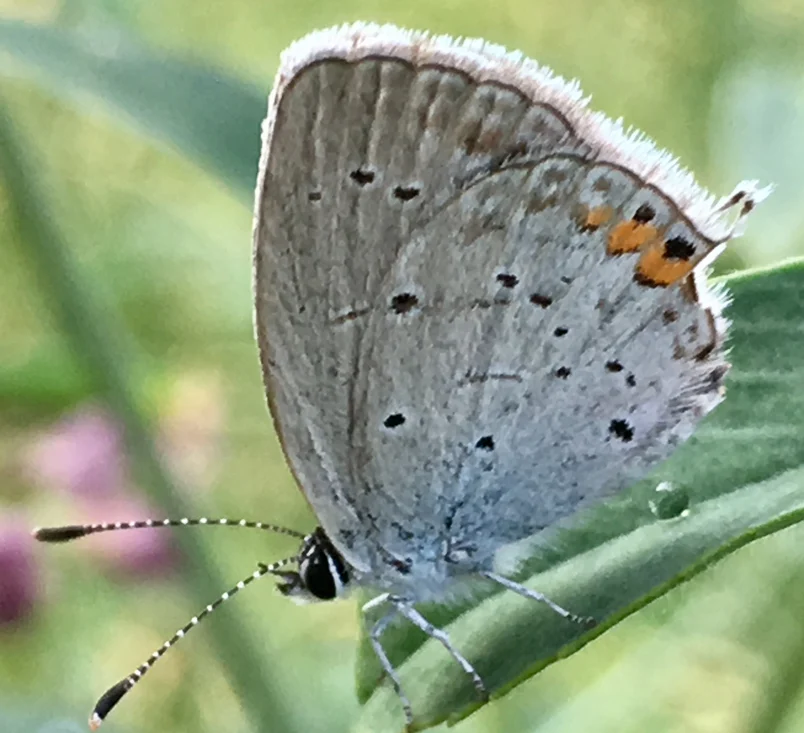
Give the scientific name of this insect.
Cupido argiades (also Elkalyce argiades)
